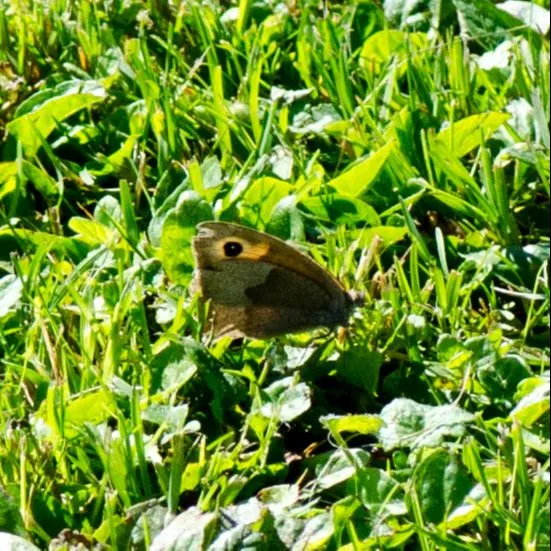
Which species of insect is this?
Maniola jurtina
